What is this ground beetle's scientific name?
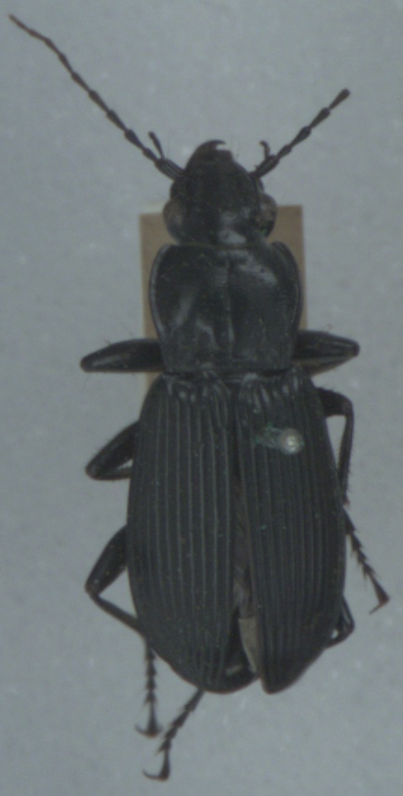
Pterostichus niger
